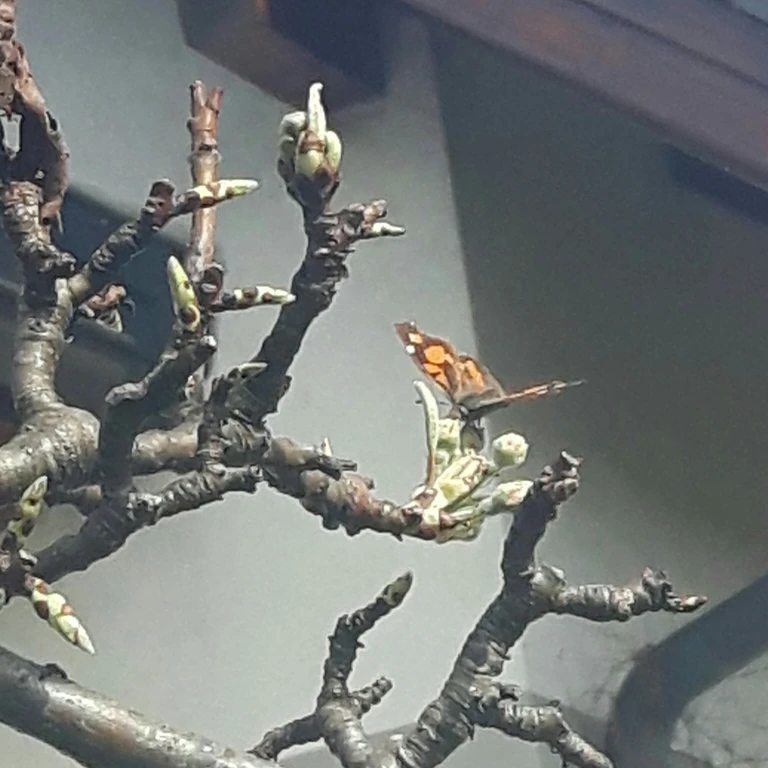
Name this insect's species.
Libythea celtis
